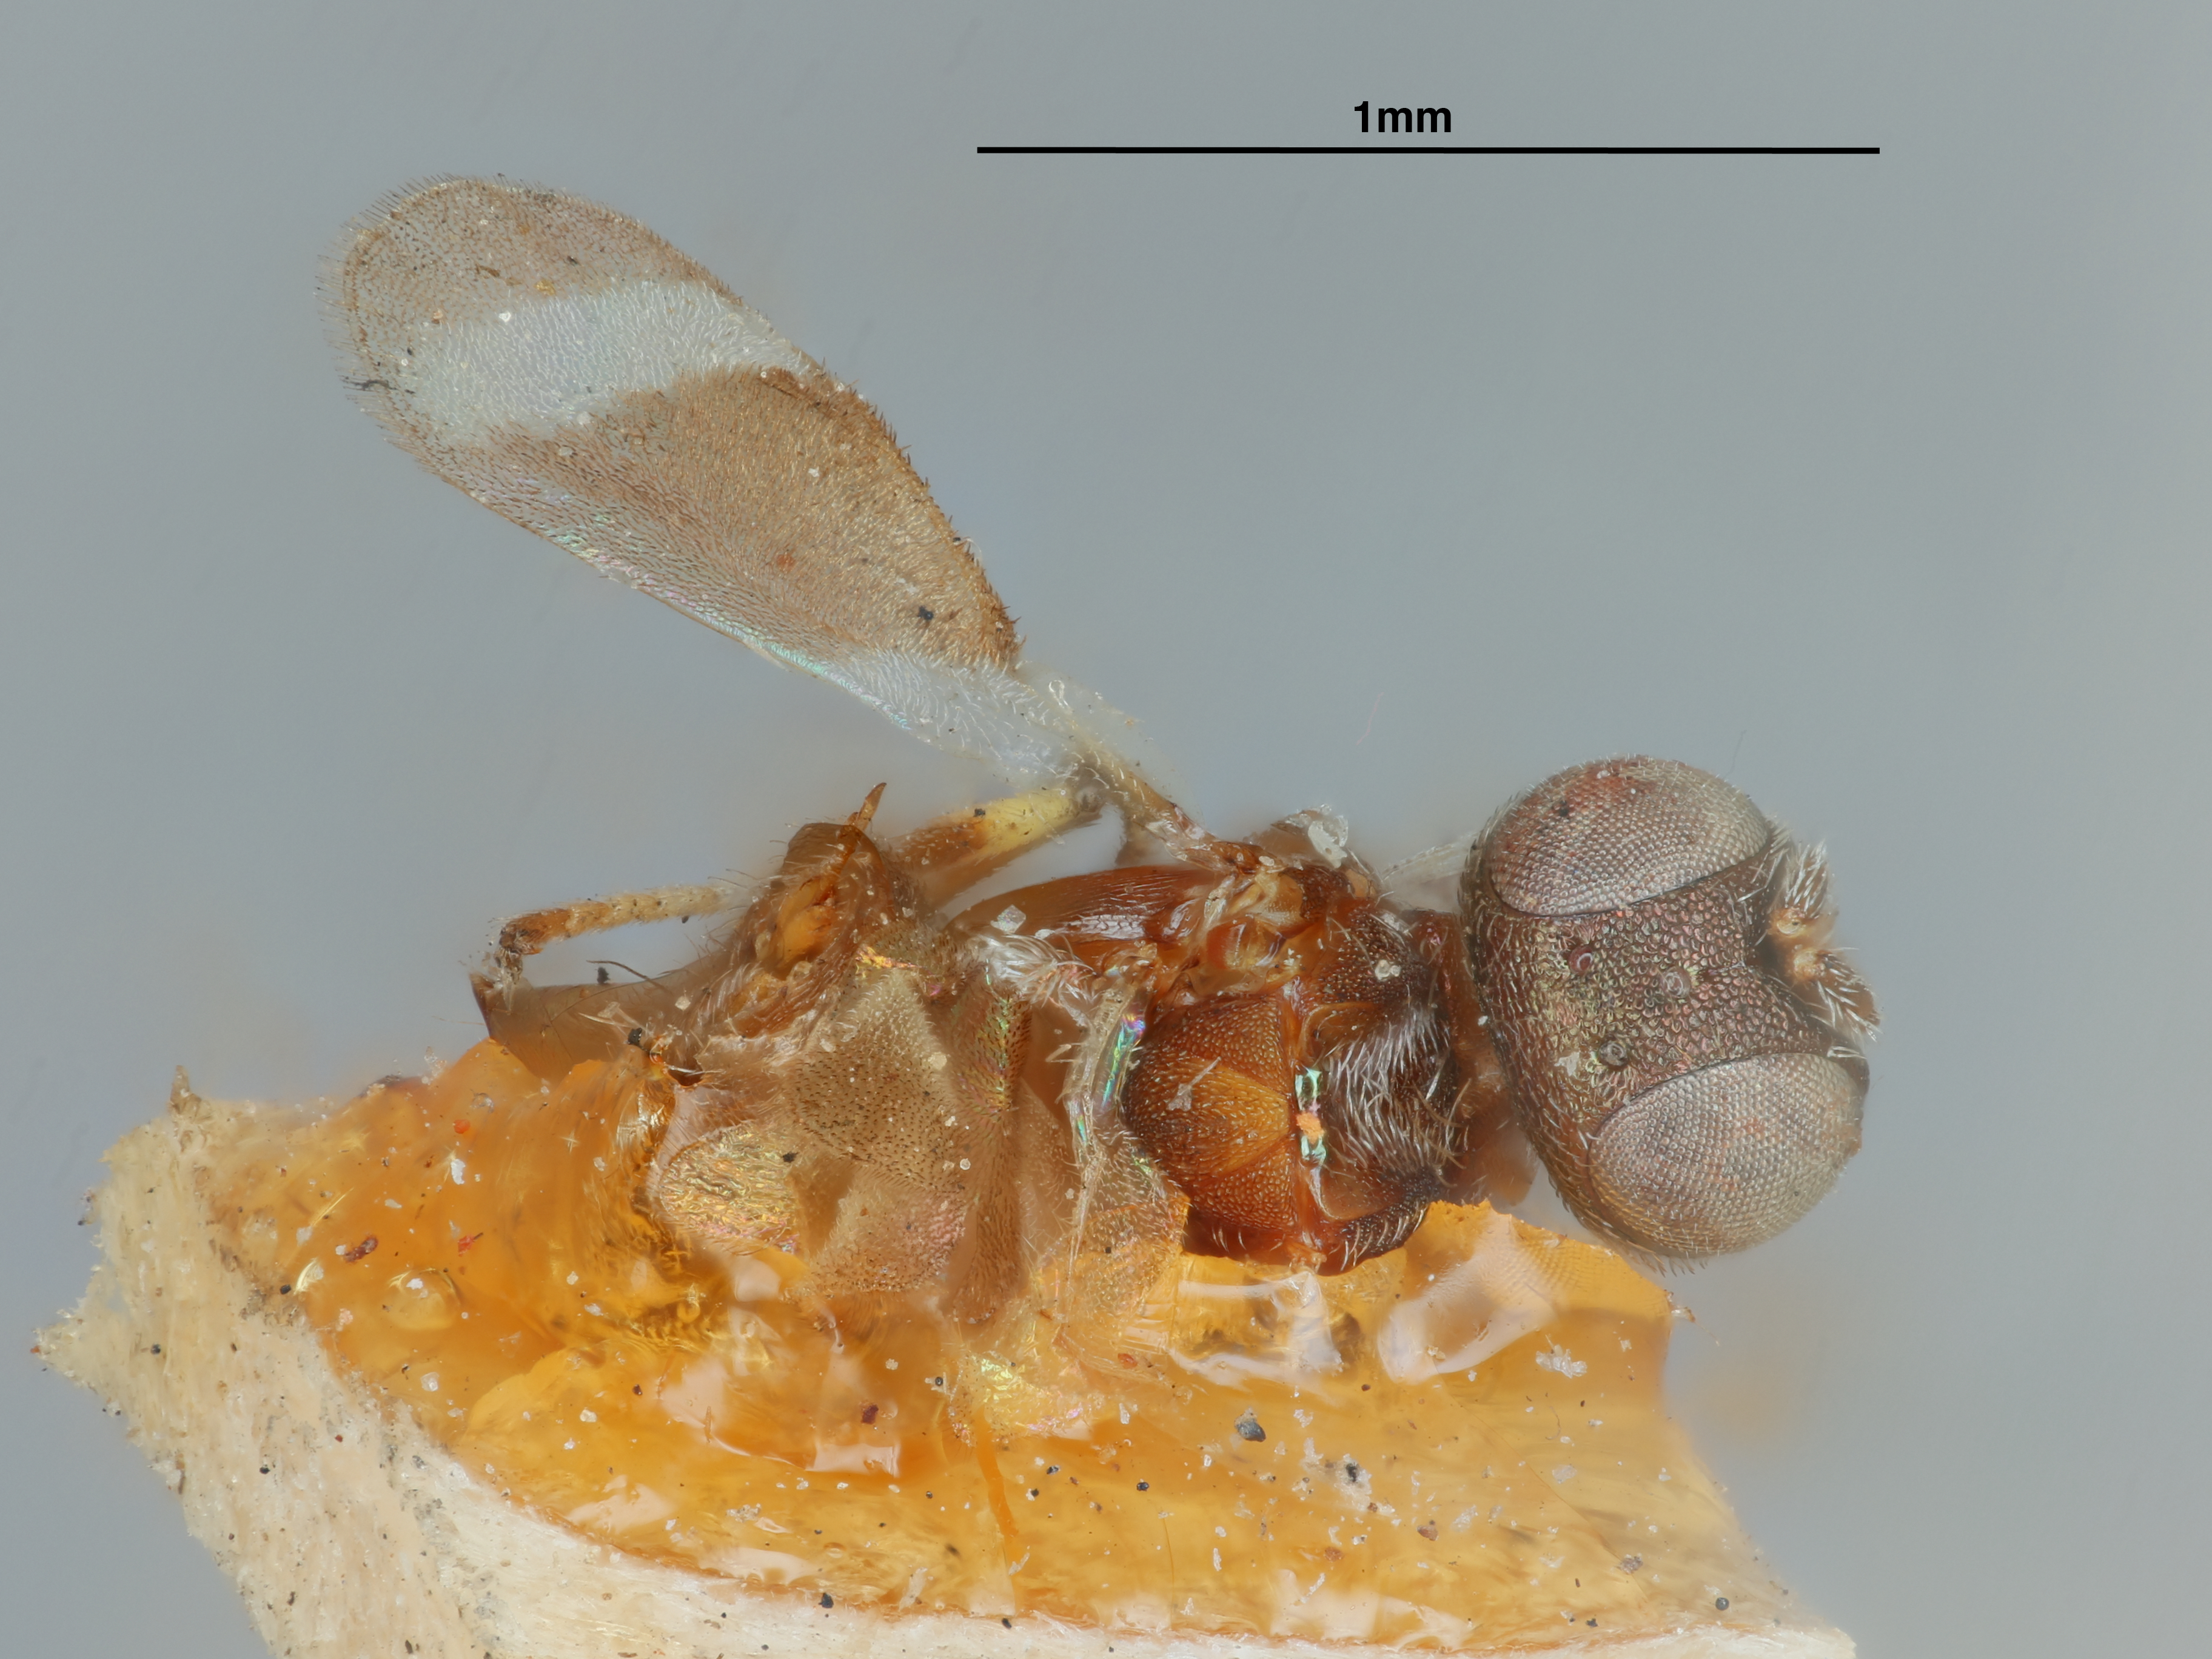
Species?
Eupelmus gemmarii
